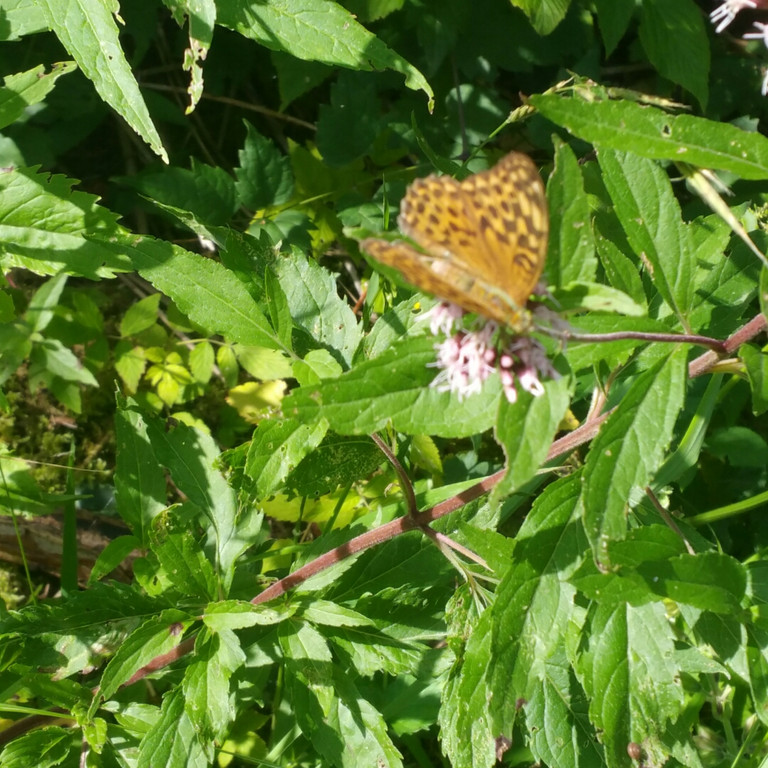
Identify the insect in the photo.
Argynnis paphia
